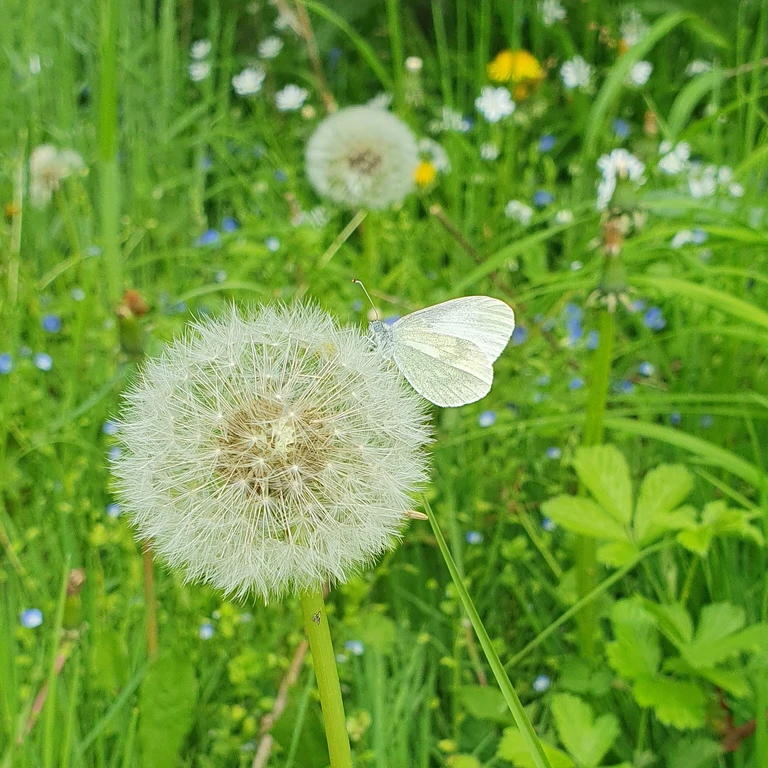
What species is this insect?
Leptidea sinapis/juvernica
